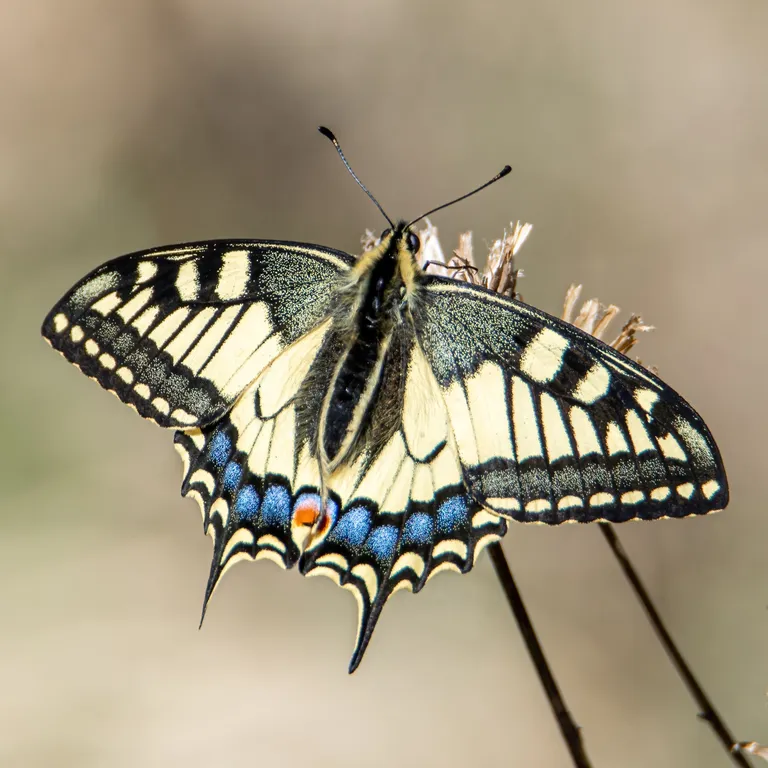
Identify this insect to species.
Papilio machaon
